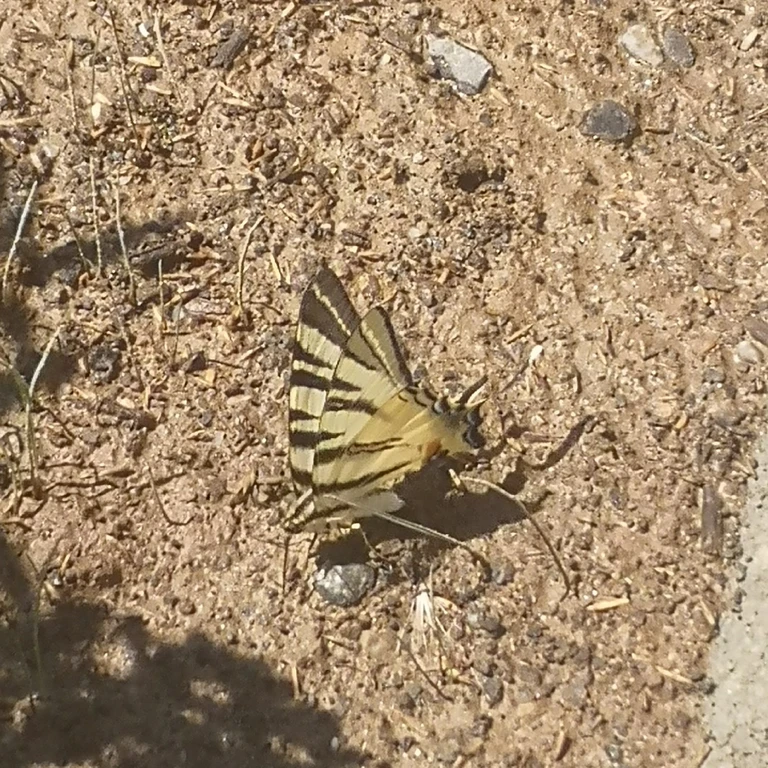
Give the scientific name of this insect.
Iphiclides podalirius
